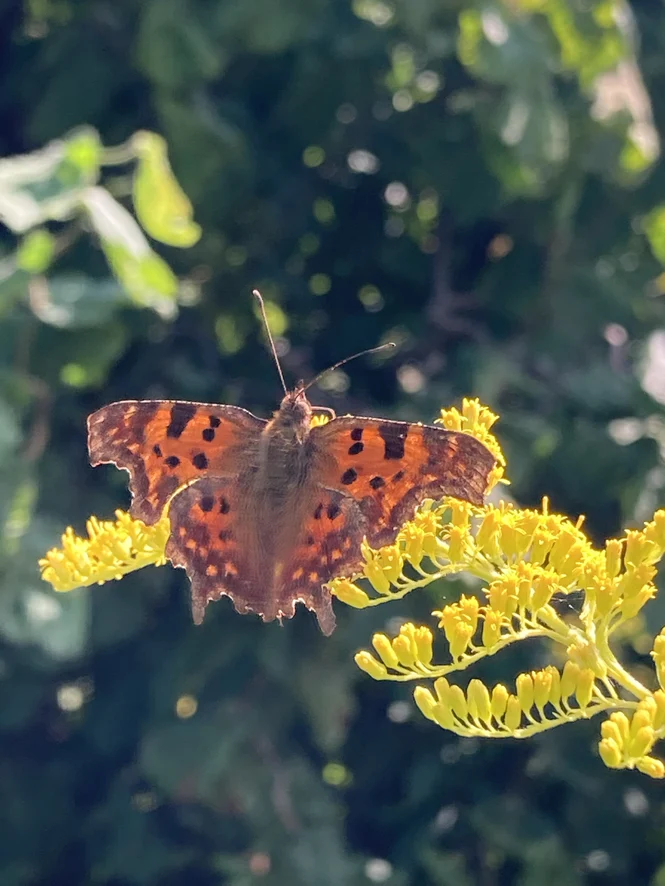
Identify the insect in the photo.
Polygonia c-album
